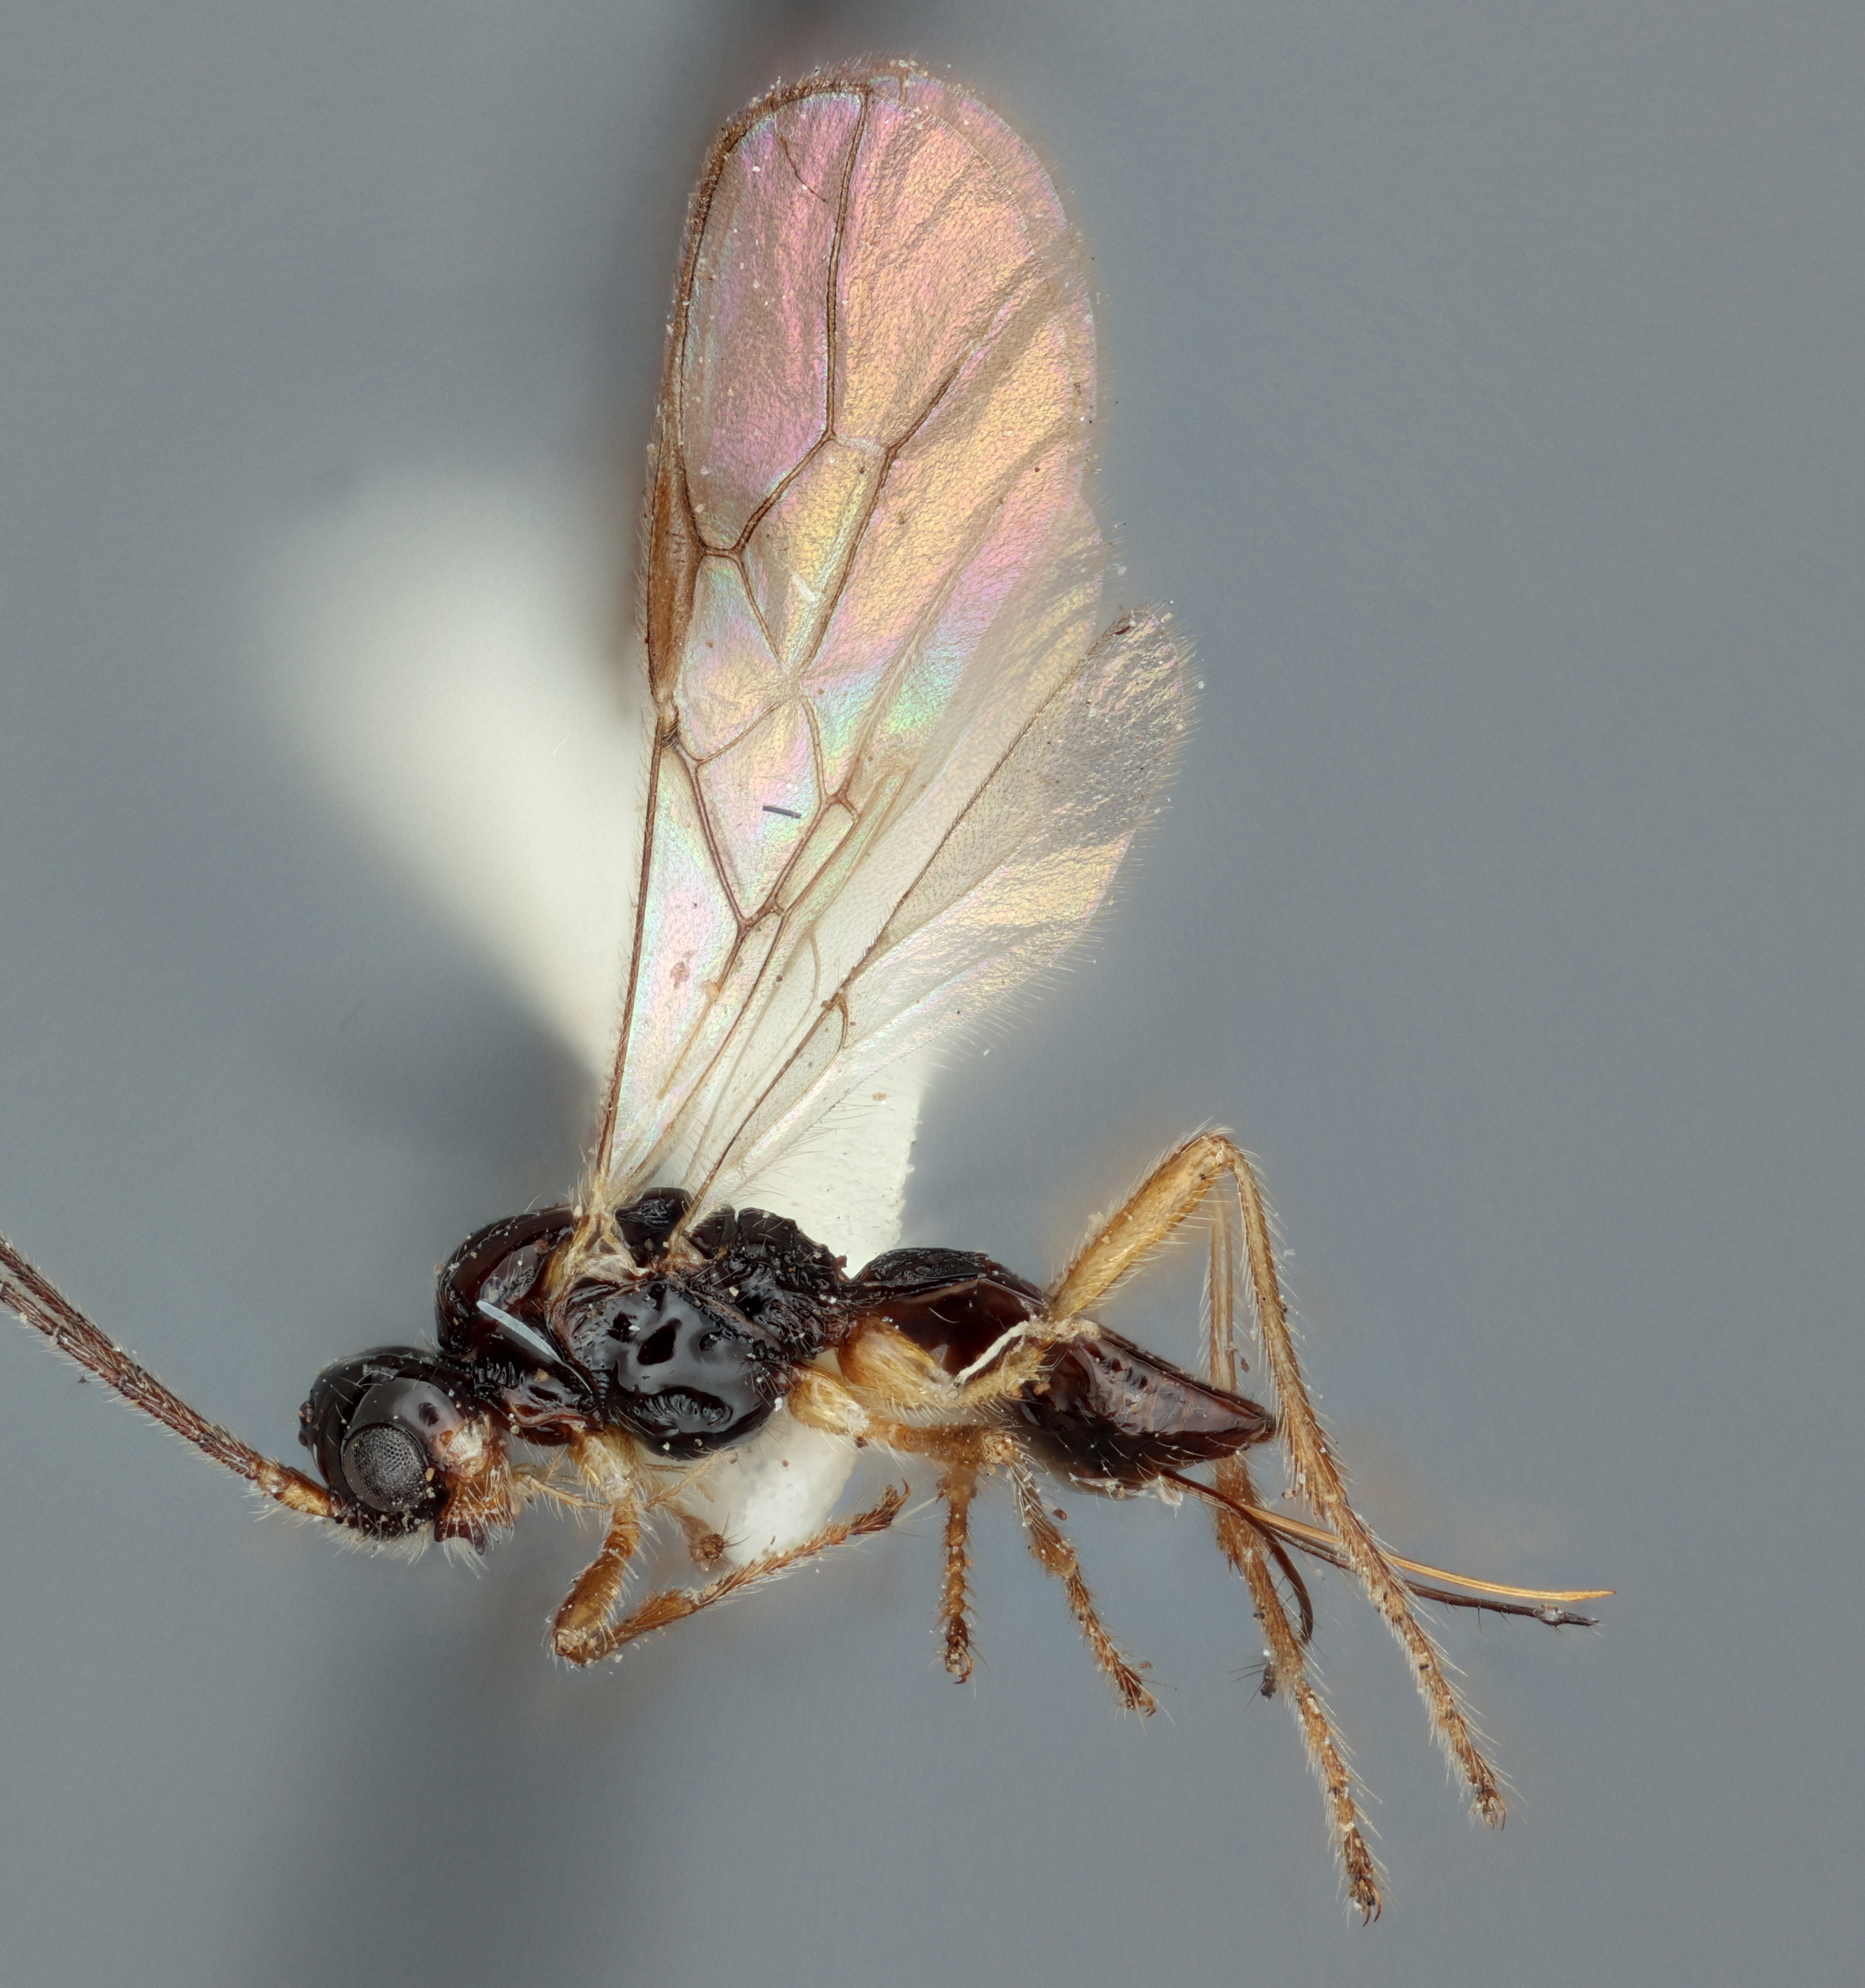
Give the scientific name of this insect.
Phaenocarpa raptatrix
